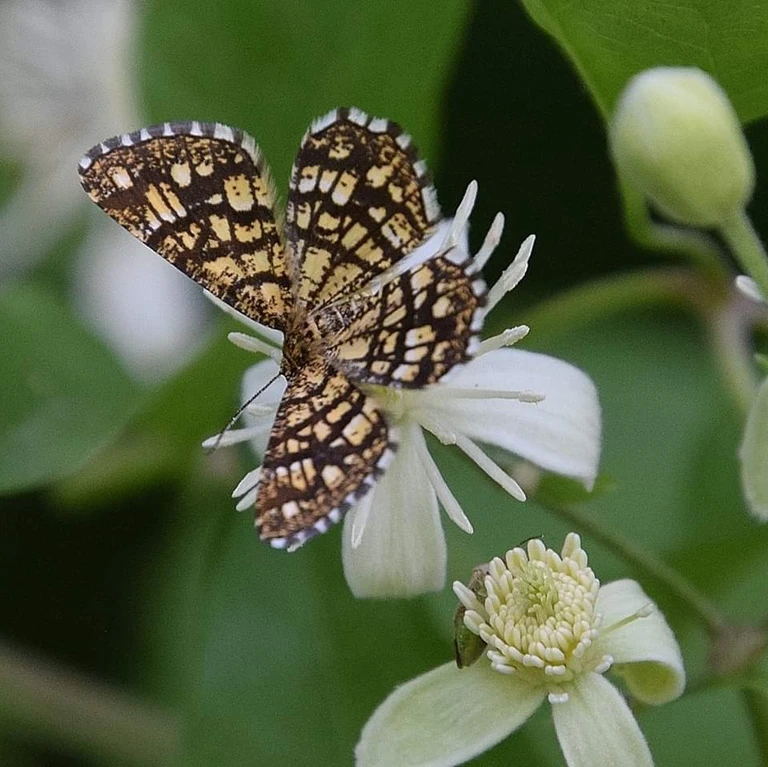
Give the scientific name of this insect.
Chiasmia clathrata
